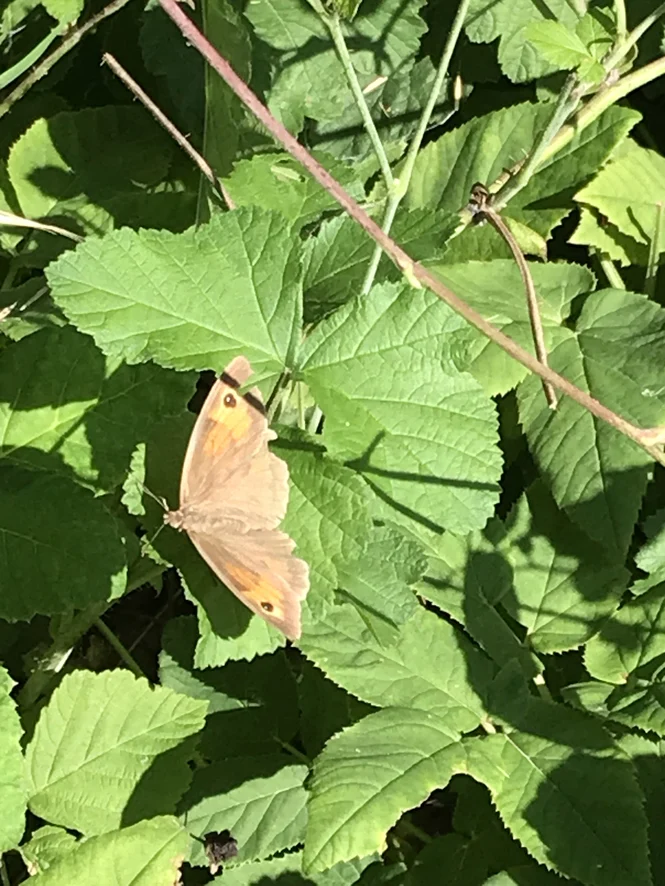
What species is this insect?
Maniola jurtina
